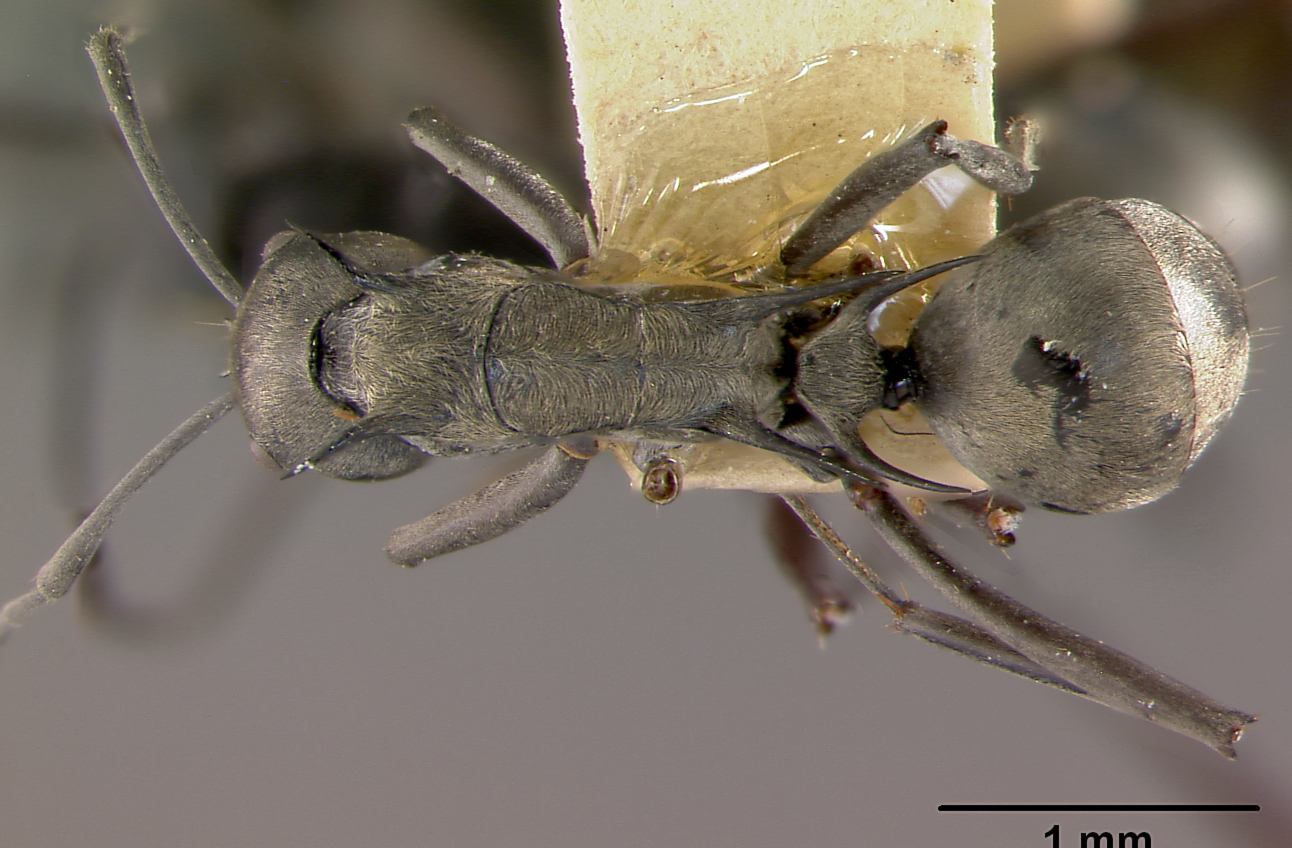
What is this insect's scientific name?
Polyrhachis malaensis
